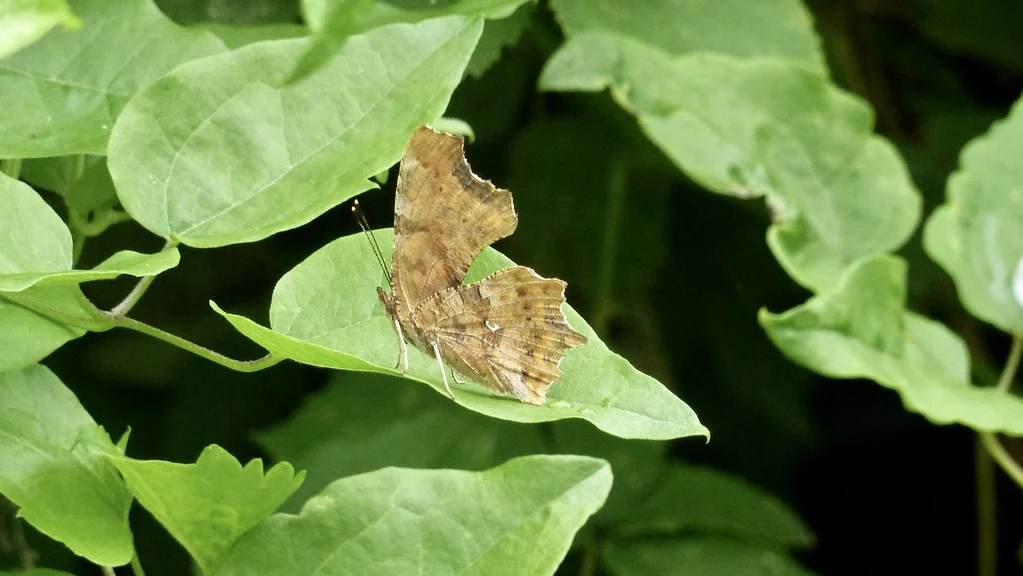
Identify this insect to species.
Polygonia c-album
